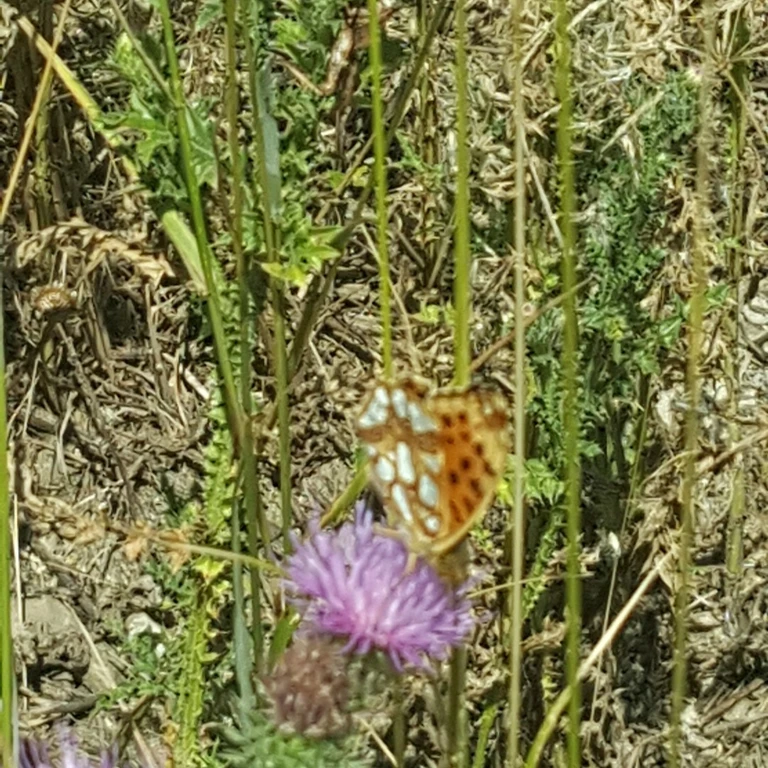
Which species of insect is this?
Issoria lathonia
